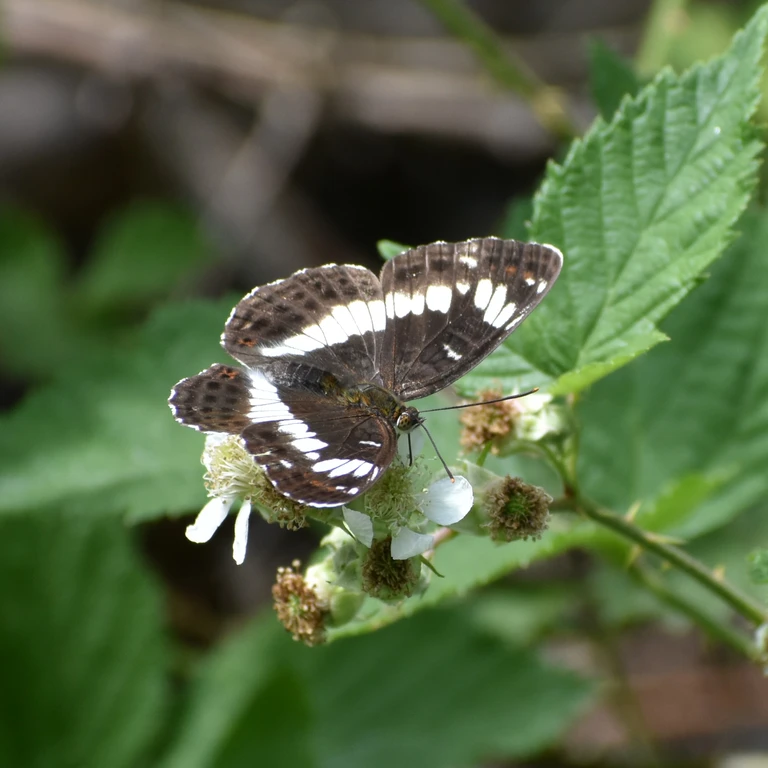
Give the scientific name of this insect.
Limenitis camilla (also Ladoga camilla)
